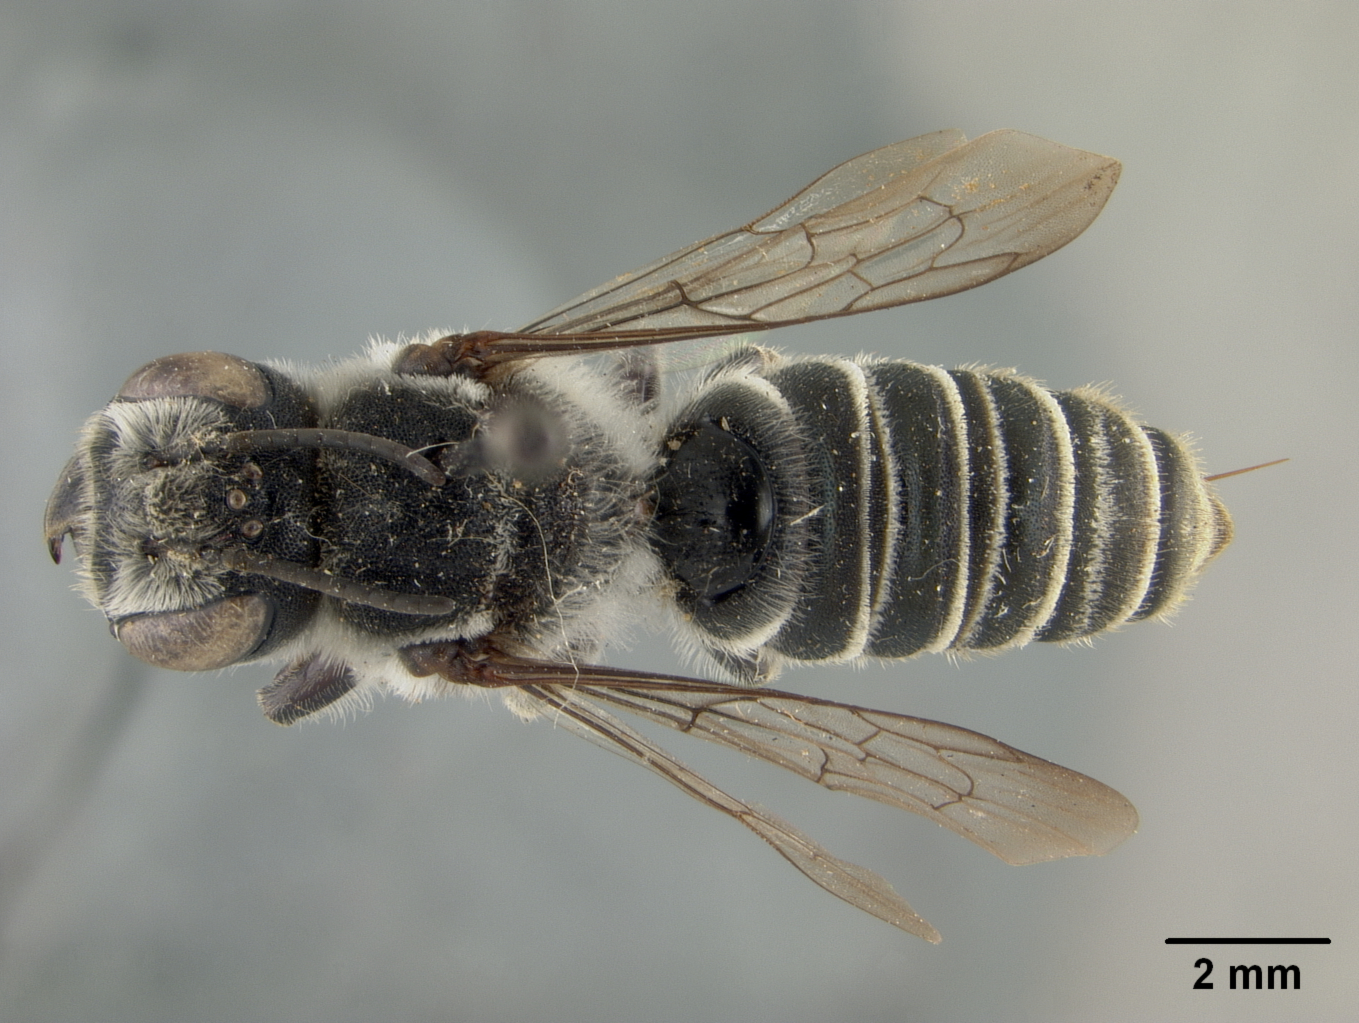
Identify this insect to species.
Megachile manni
